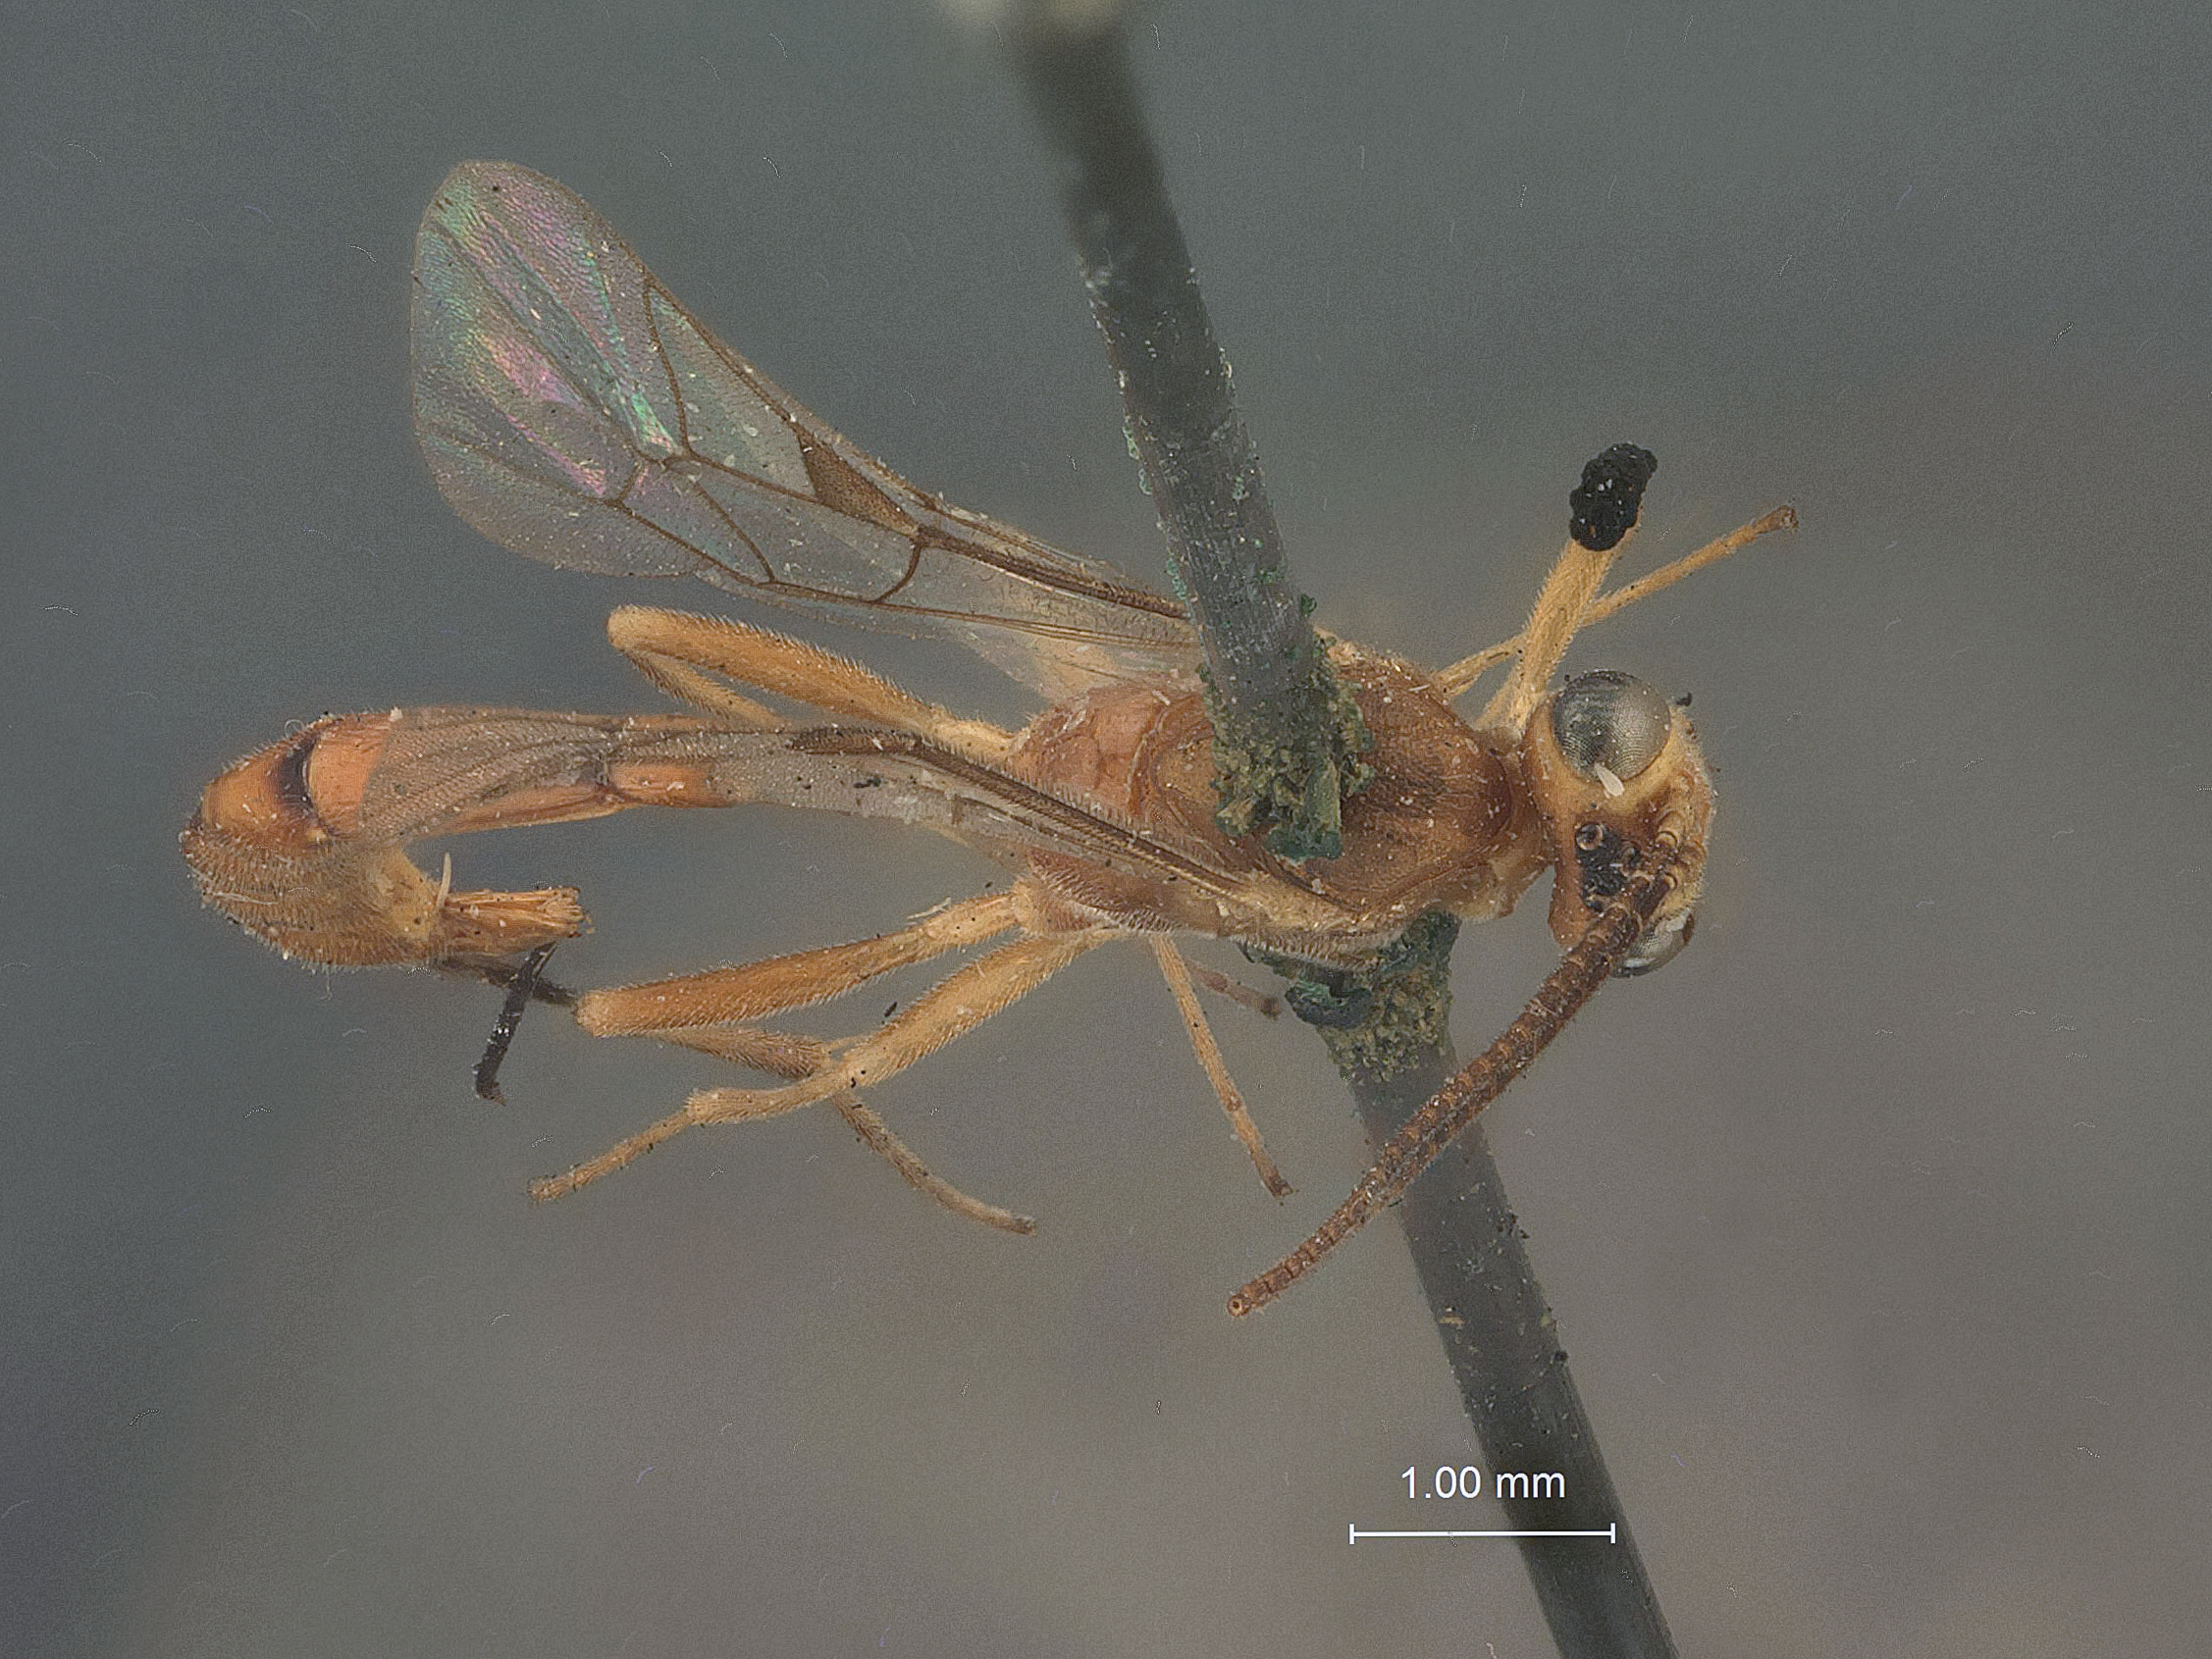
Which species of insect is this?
Cremastus gracilis
